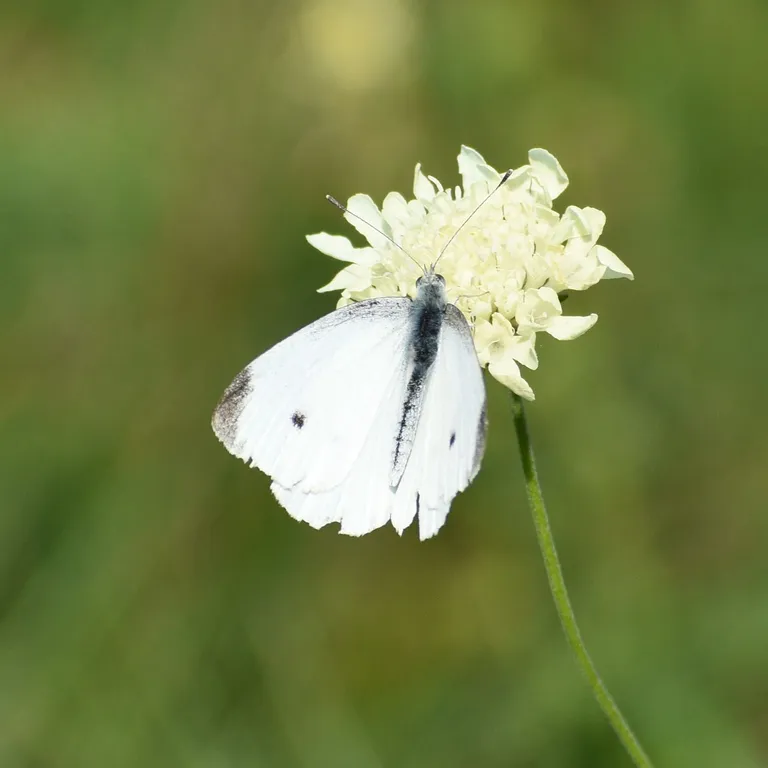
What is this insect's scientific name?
Pieris rapae
